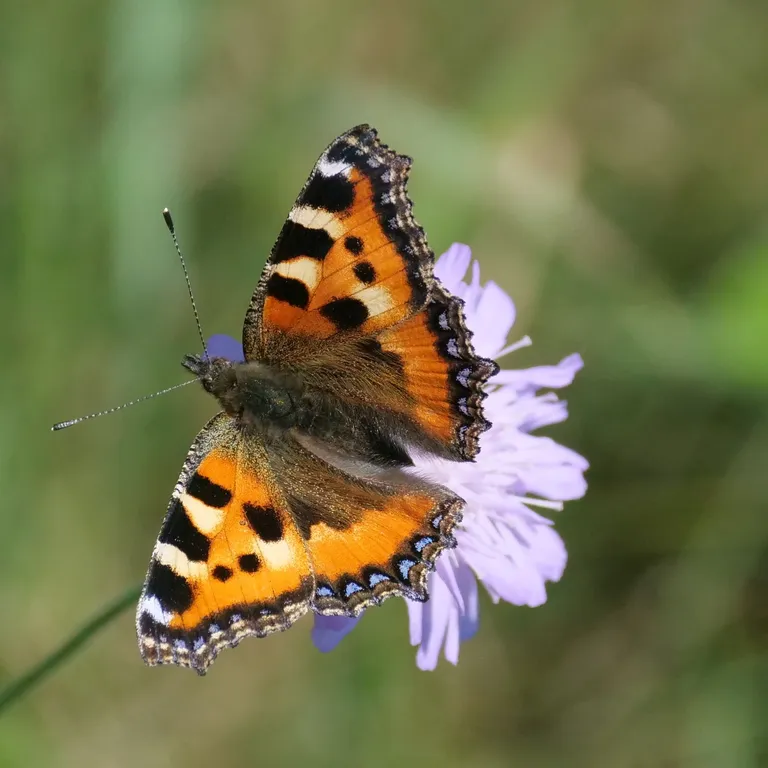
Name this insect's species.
Aglais urticae
